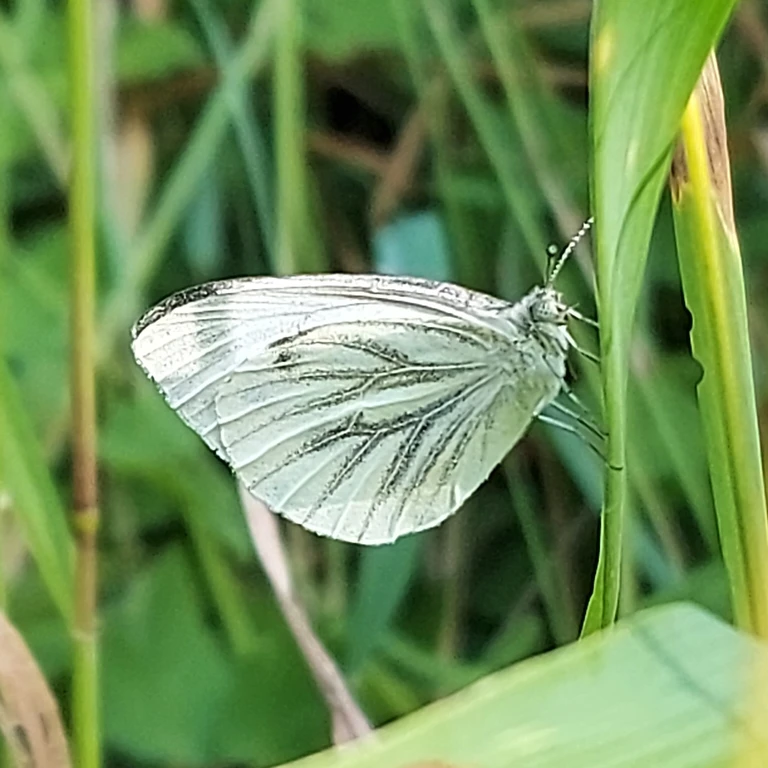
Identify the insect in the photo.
Pieris napi
